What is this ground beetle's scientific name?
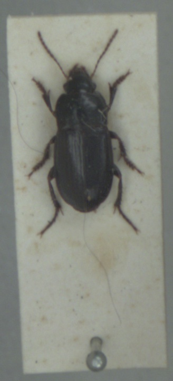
Harpalus anxius
